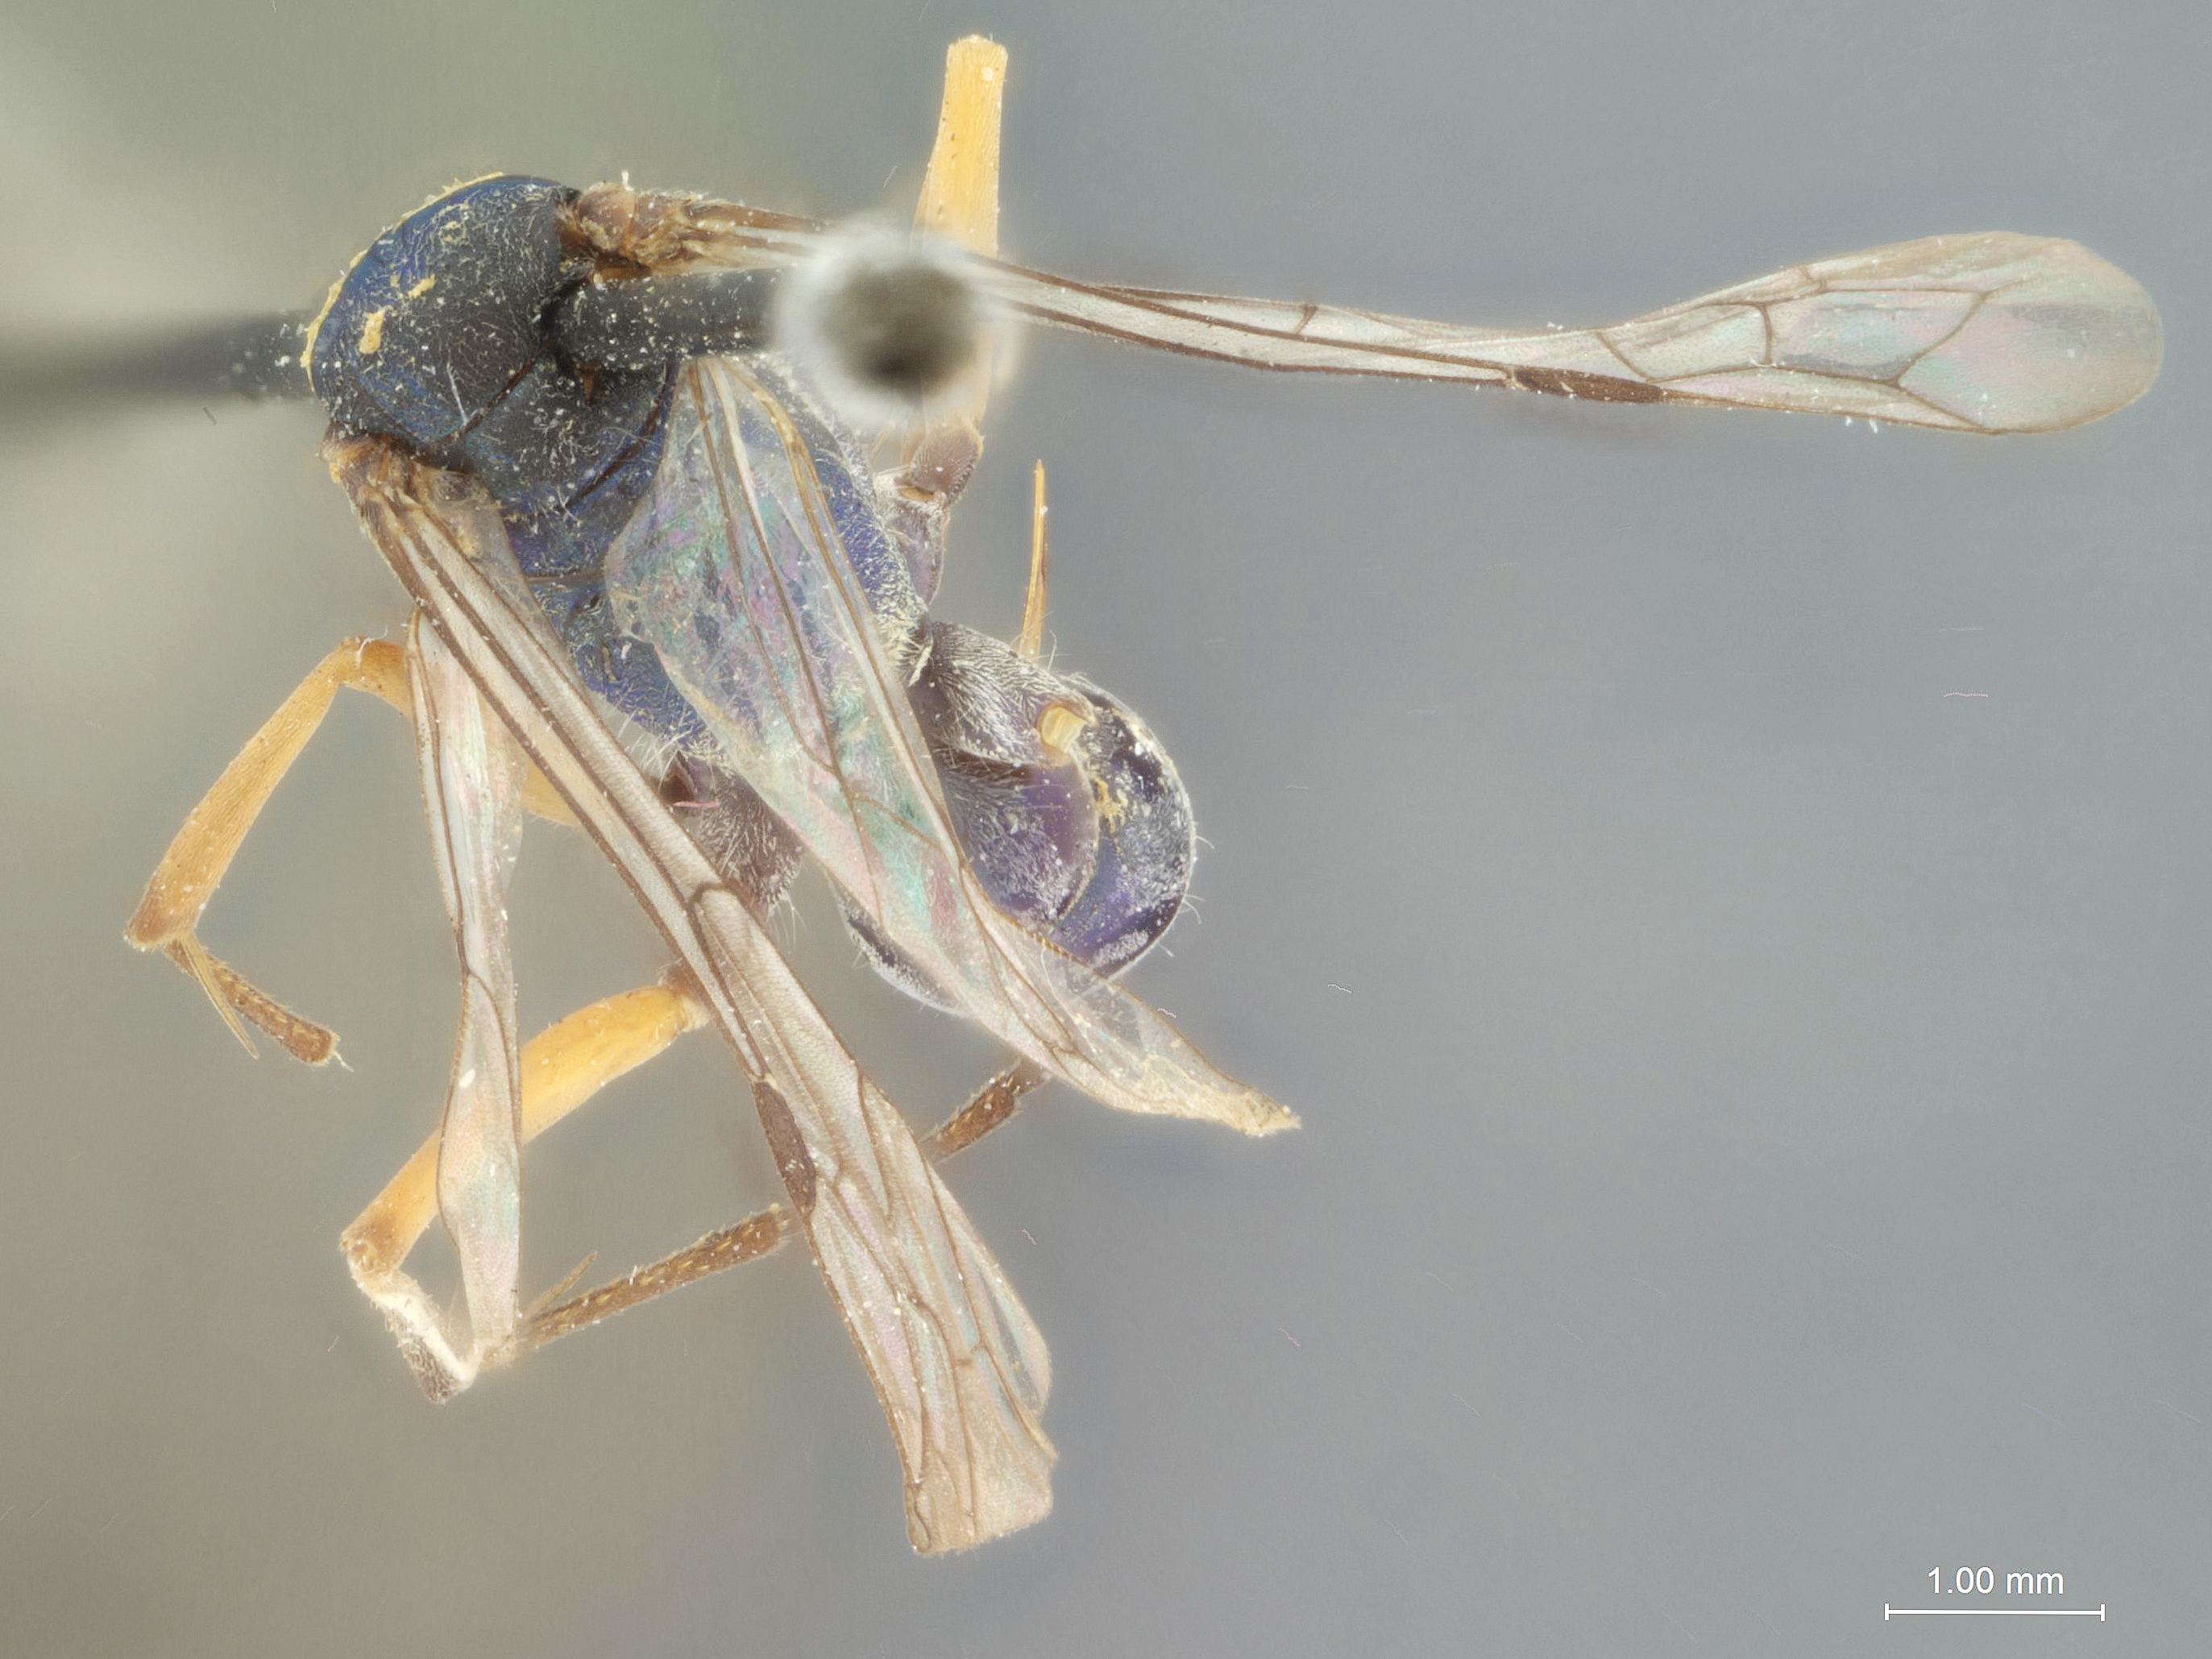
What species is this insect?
Auplopus roseus
